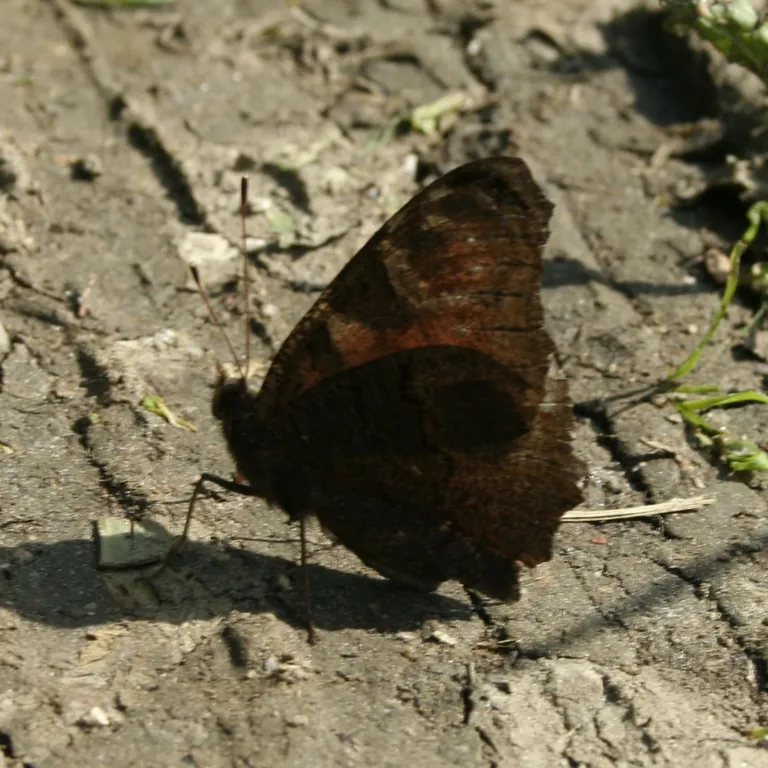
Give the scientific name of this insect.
Aglais io
